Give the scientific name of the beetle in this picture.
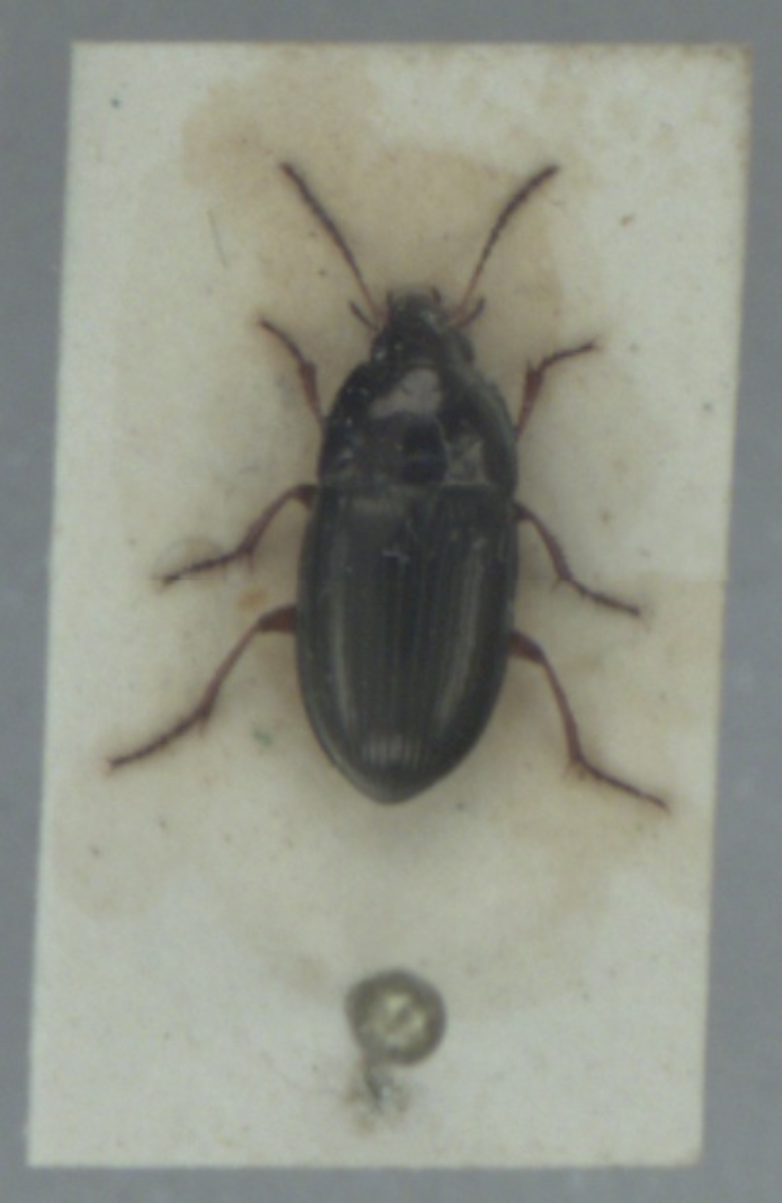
Amara familiaris
